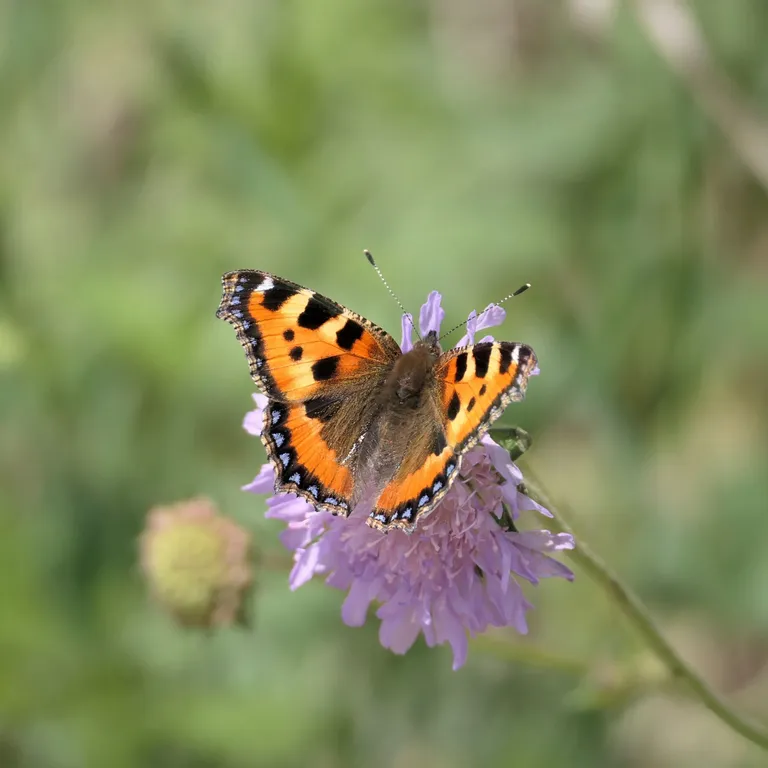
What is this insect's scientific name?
Aglais urticae
